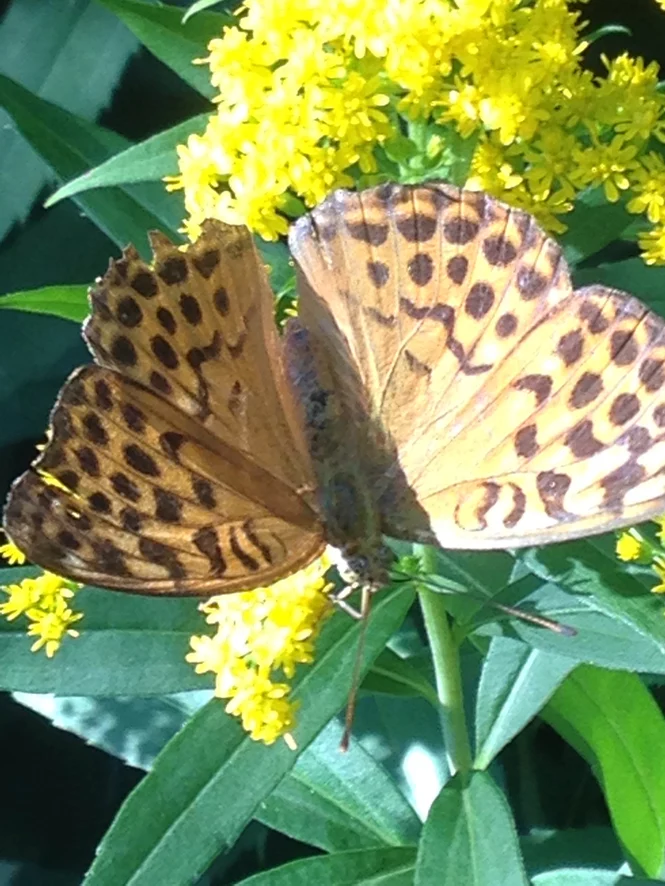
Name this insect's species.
Argynnis paphia
